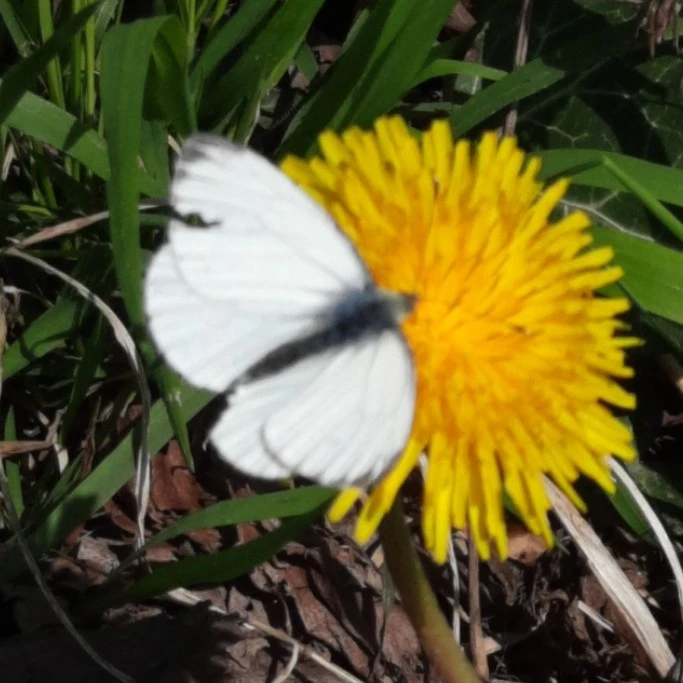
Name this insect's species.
Pieris napi
